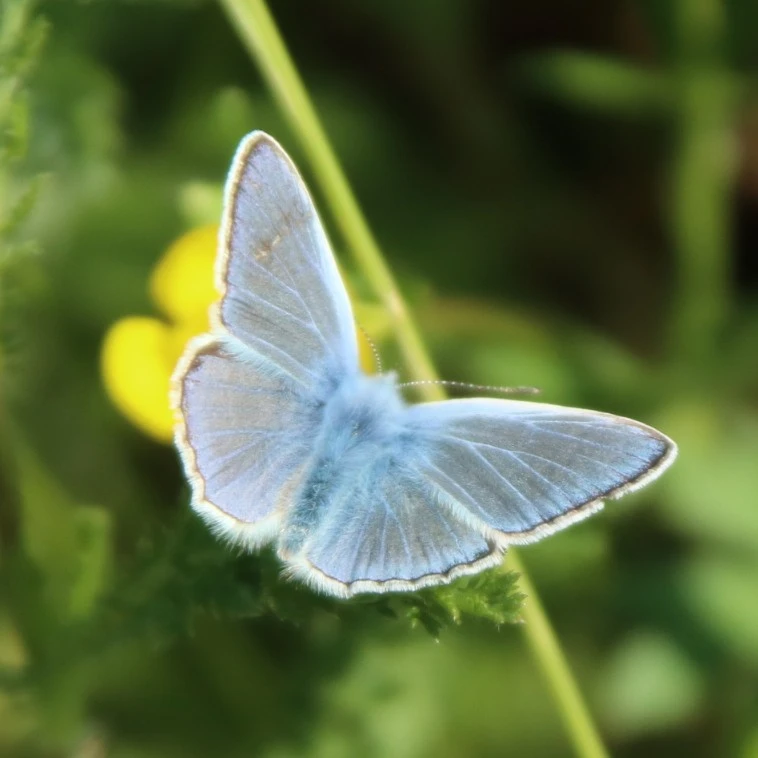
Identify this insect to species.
Polyommatus icarus
